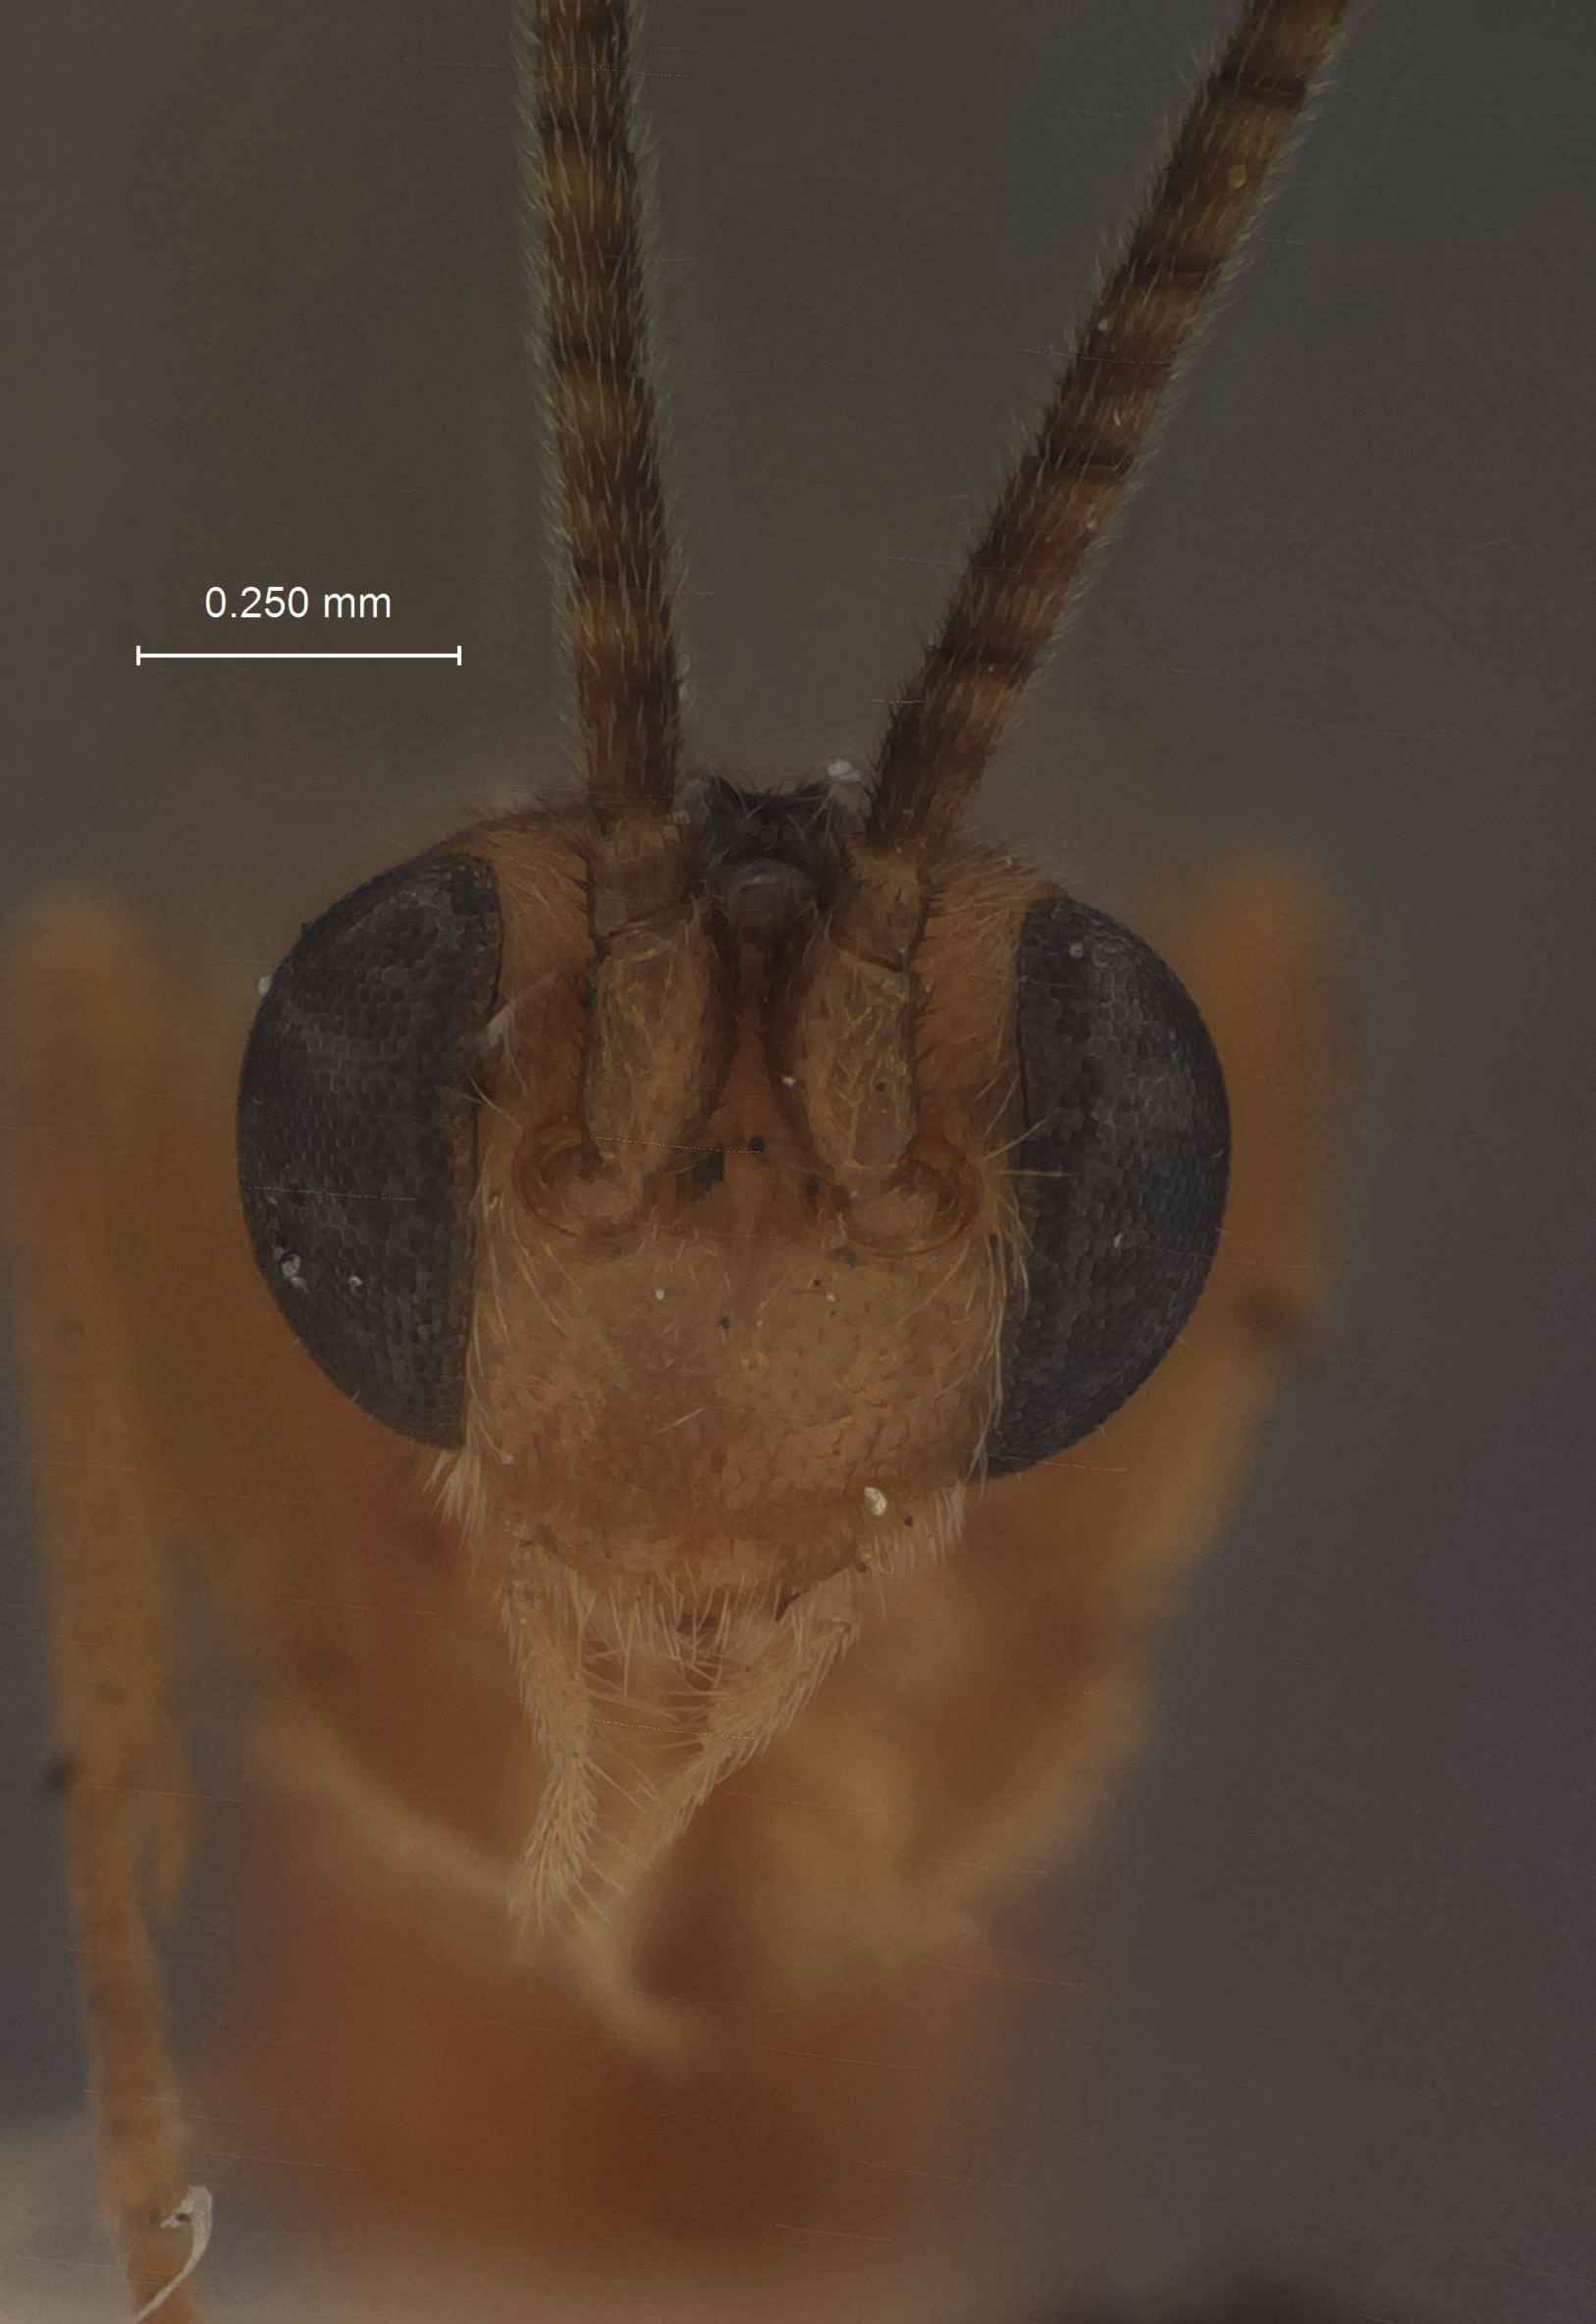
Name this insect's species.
Orgilus disparilis
